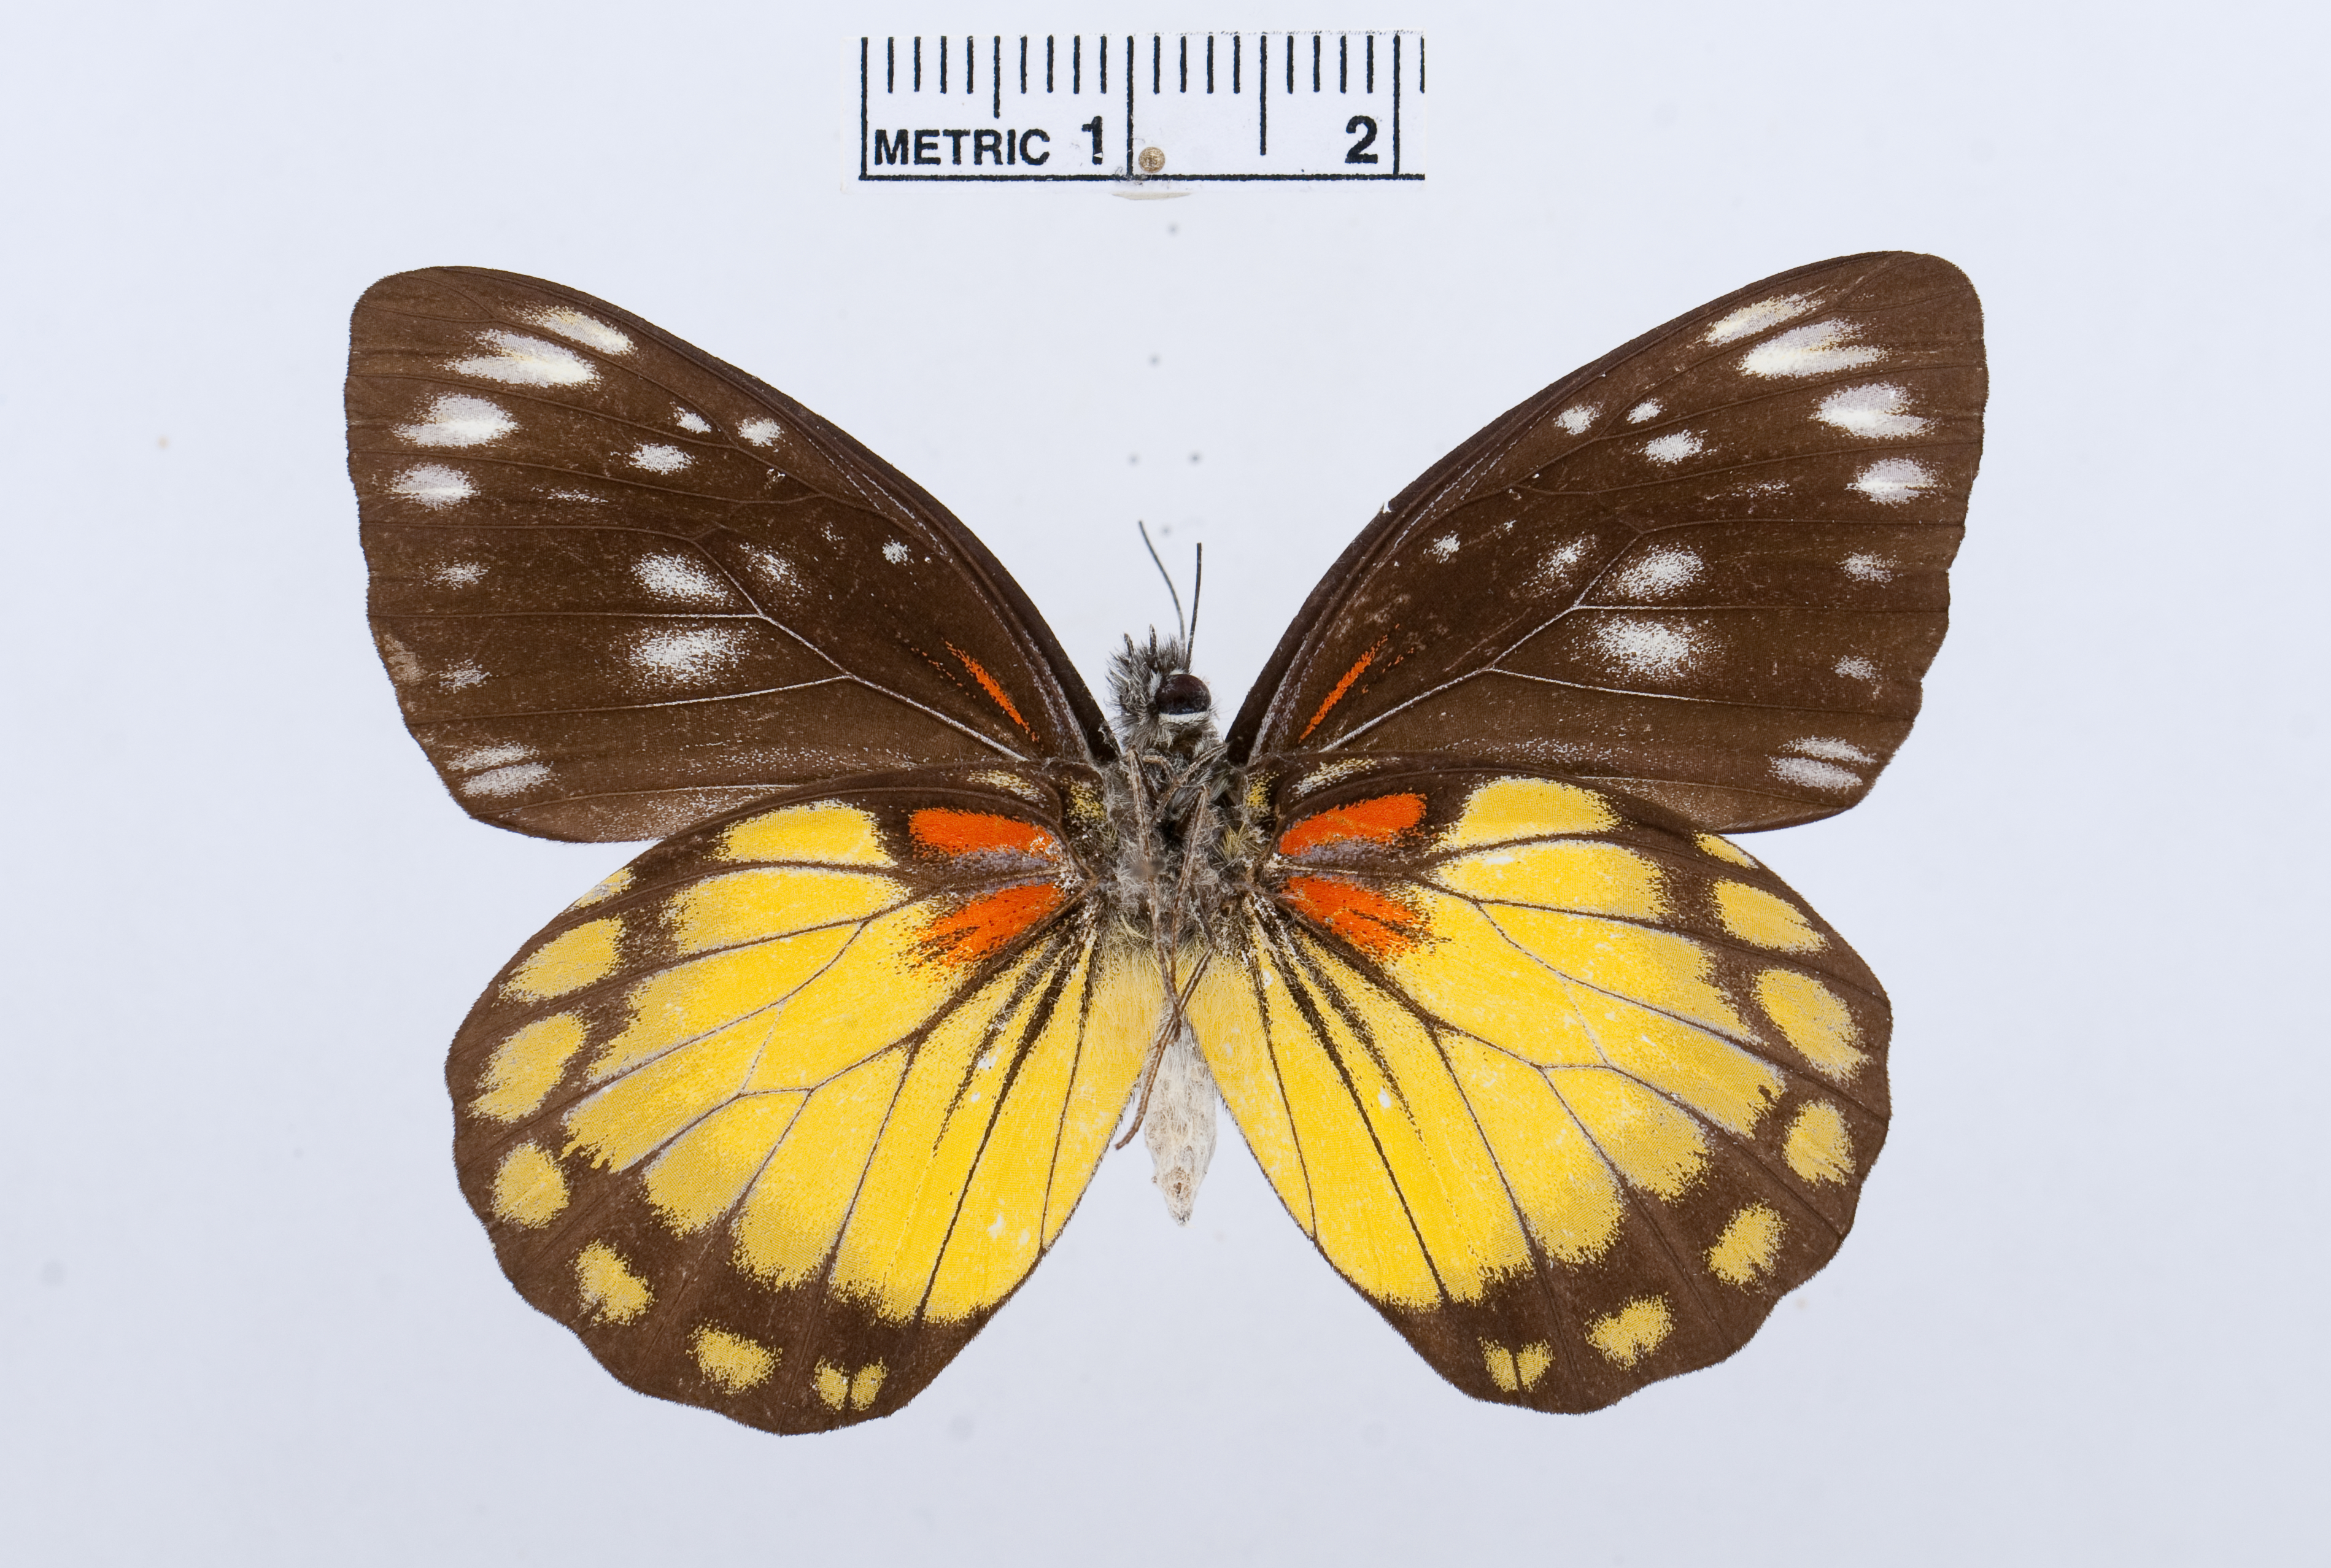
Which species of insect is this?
Prioneris autothisbe
